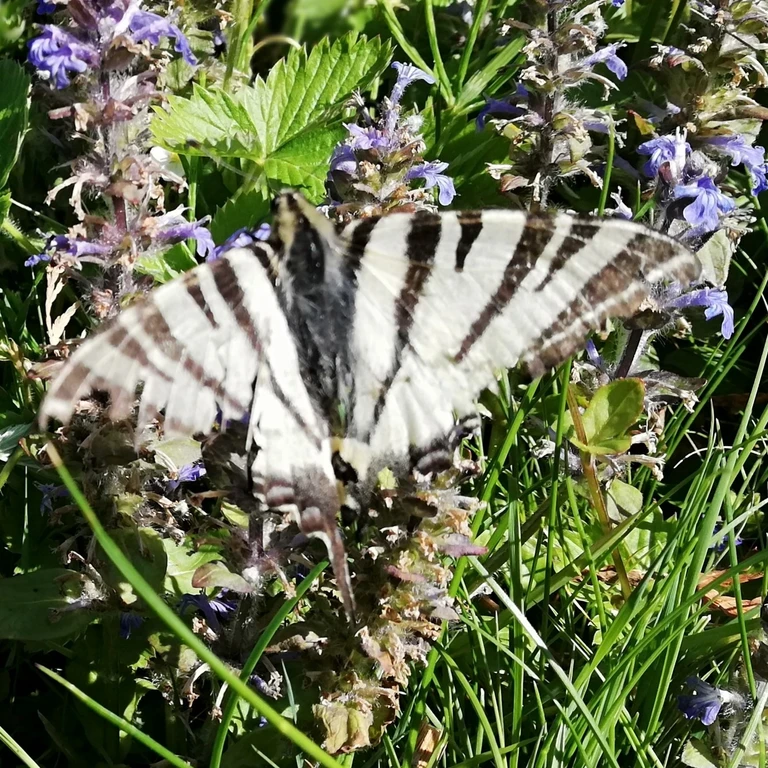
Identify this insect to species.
Iphiclides podalirius
